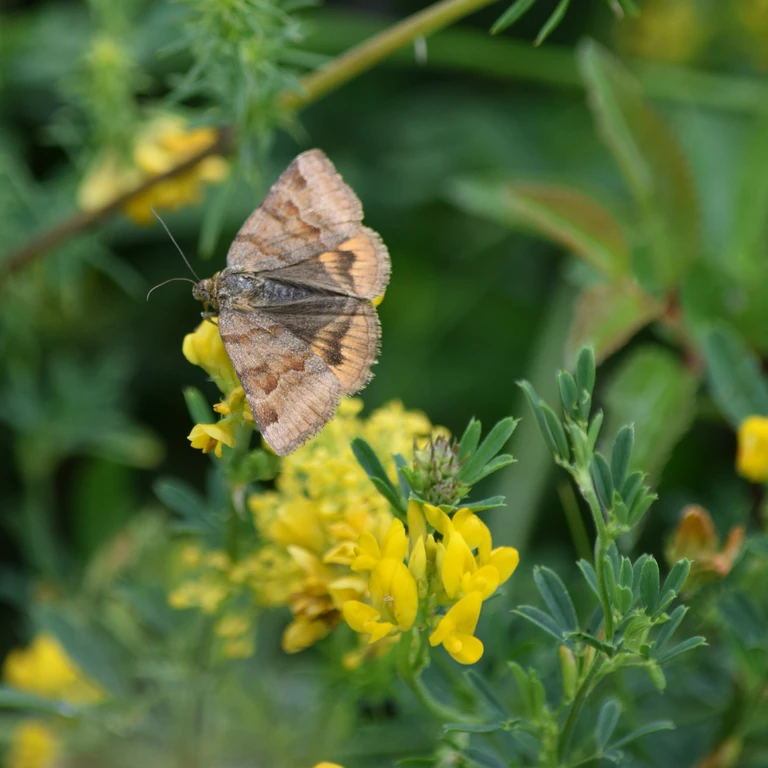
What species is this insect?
Euclidia glyphica
